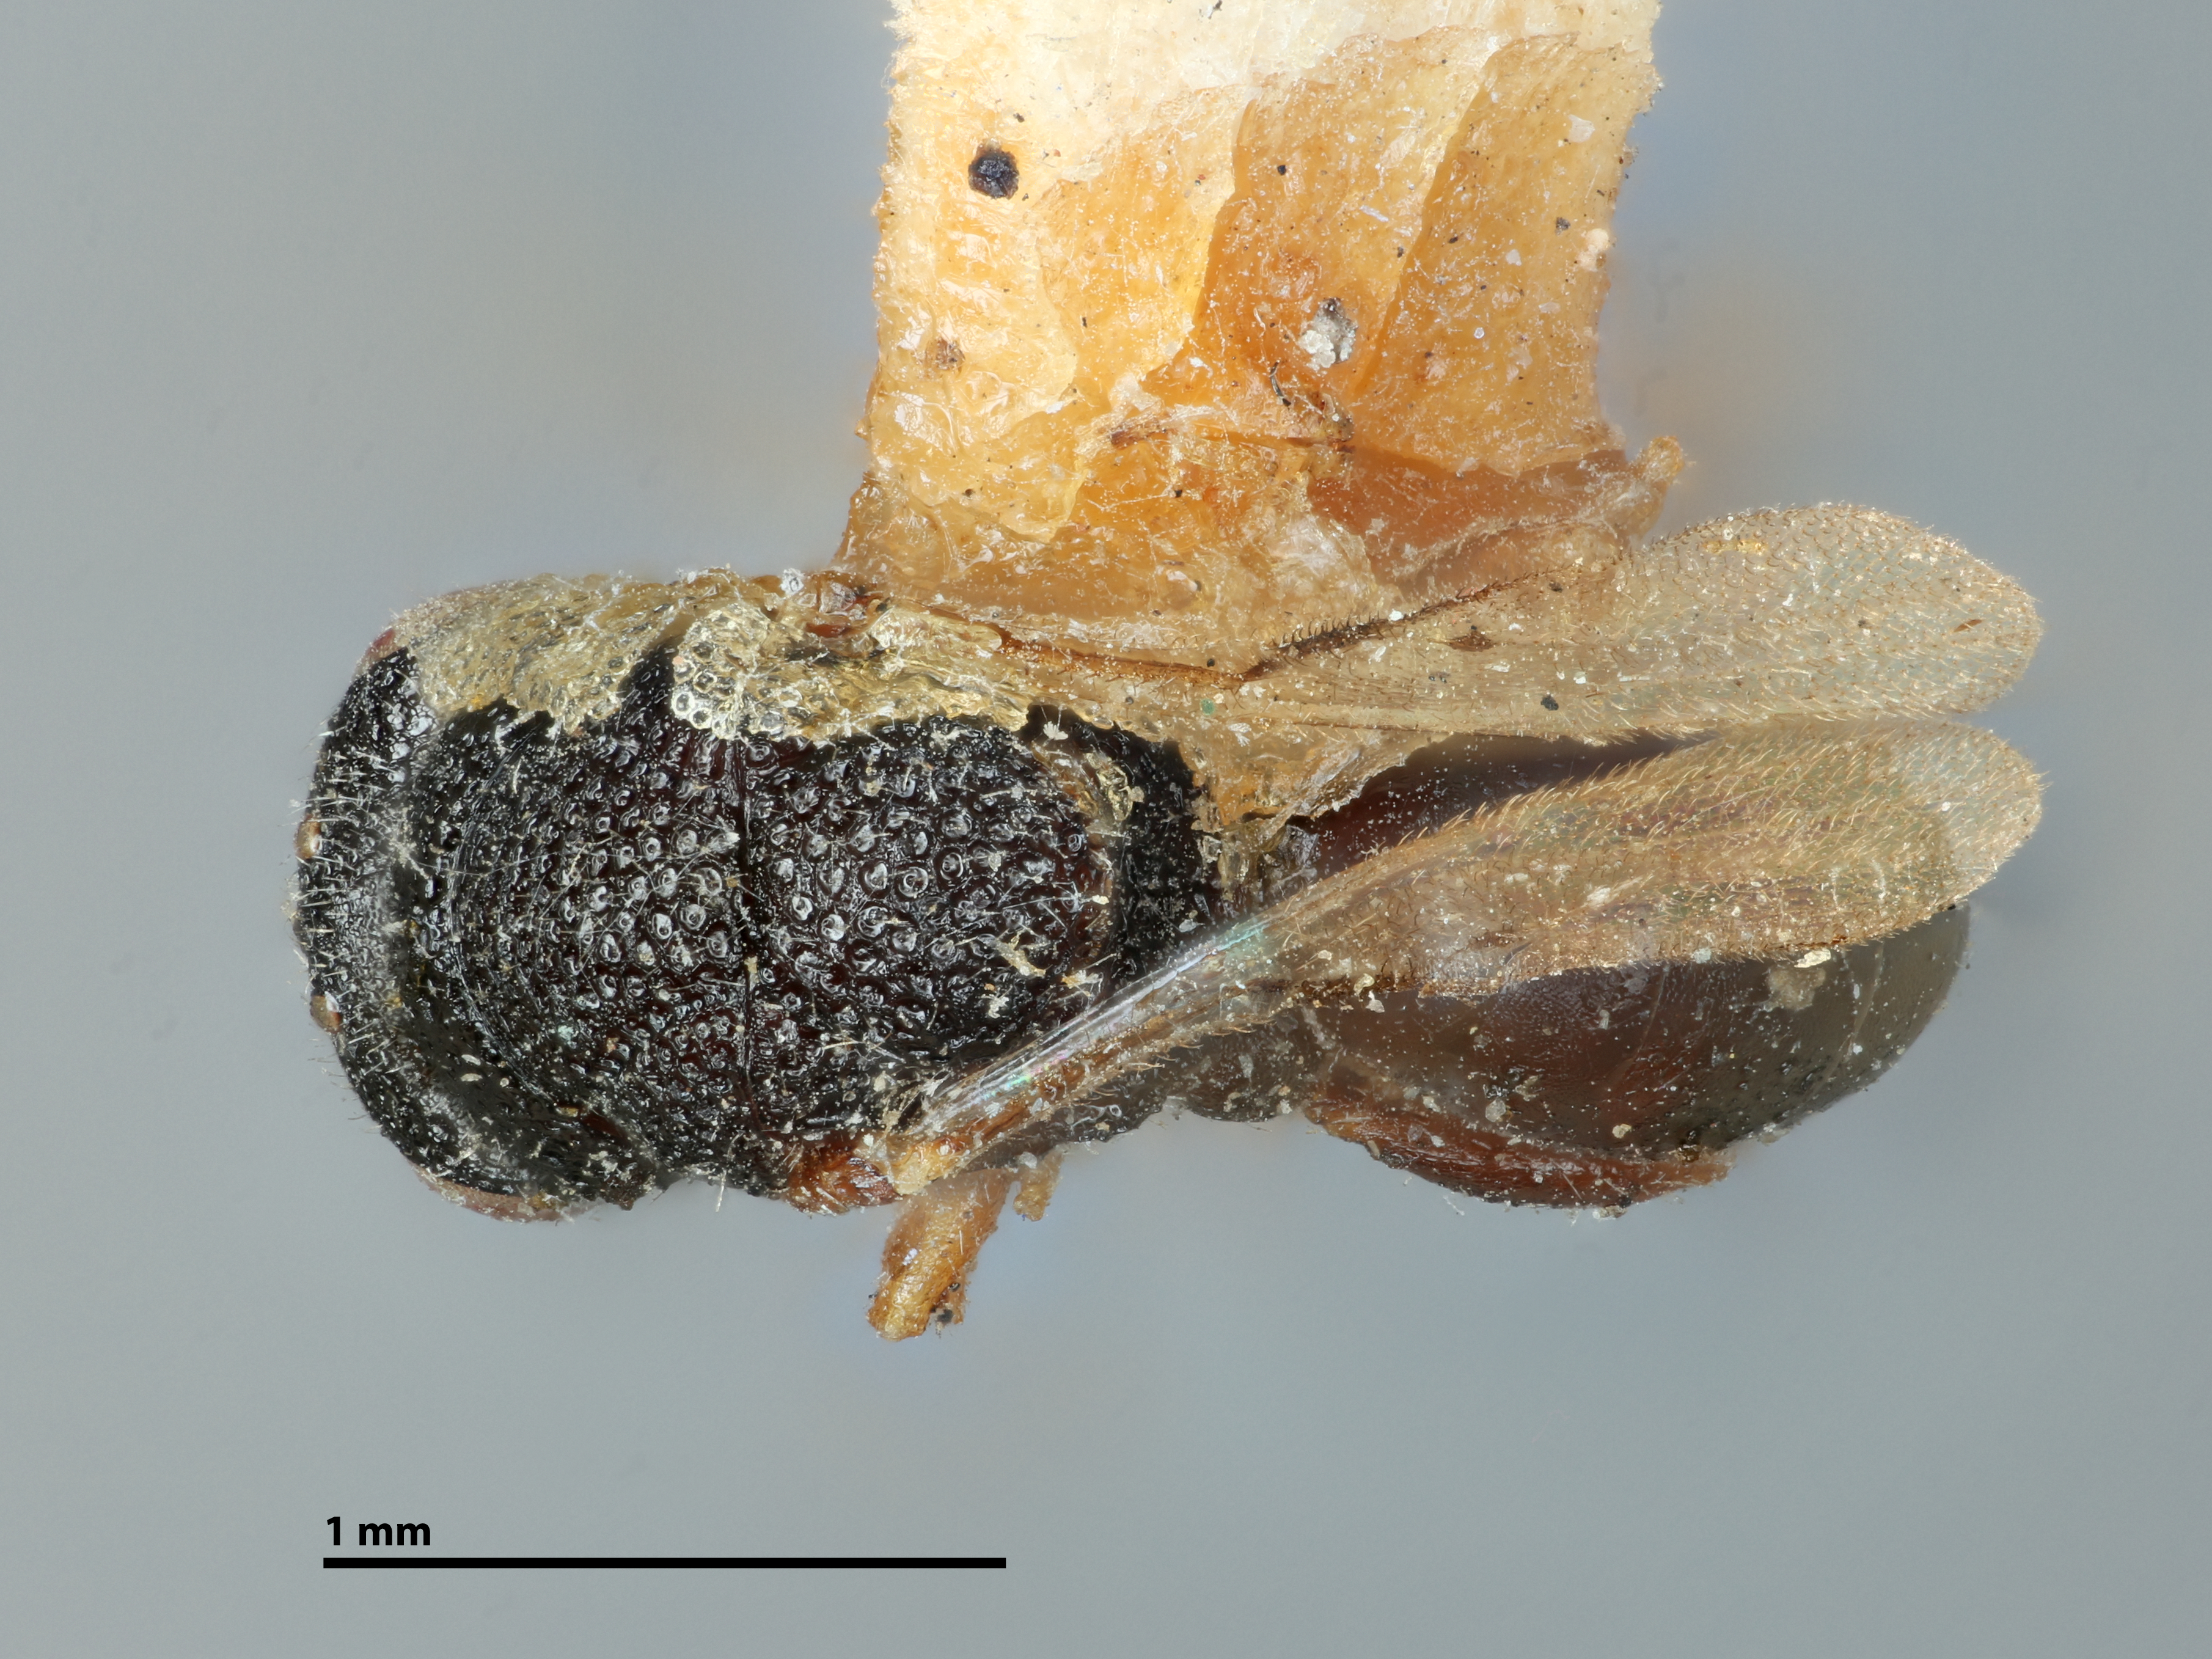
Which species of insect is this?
Eurytoma sculpta
